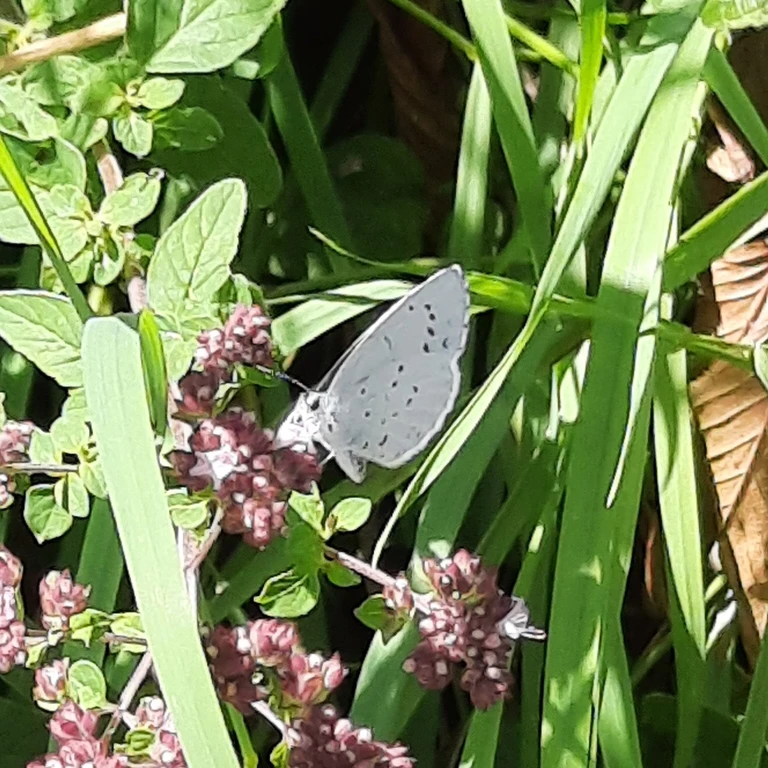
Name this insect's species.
Celastrina argiolus
